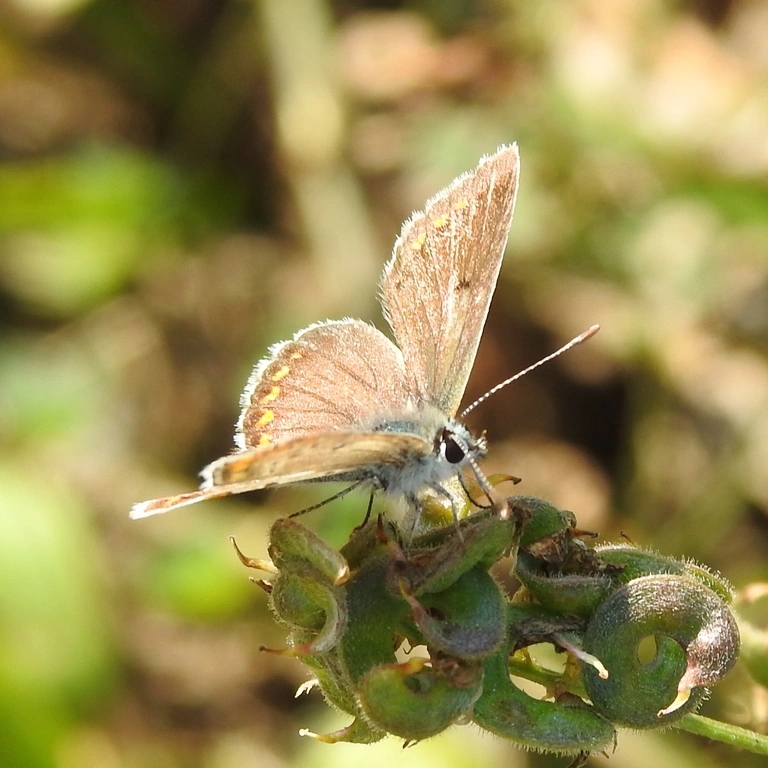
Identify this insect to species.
Aricia agestis/artaxerxes
